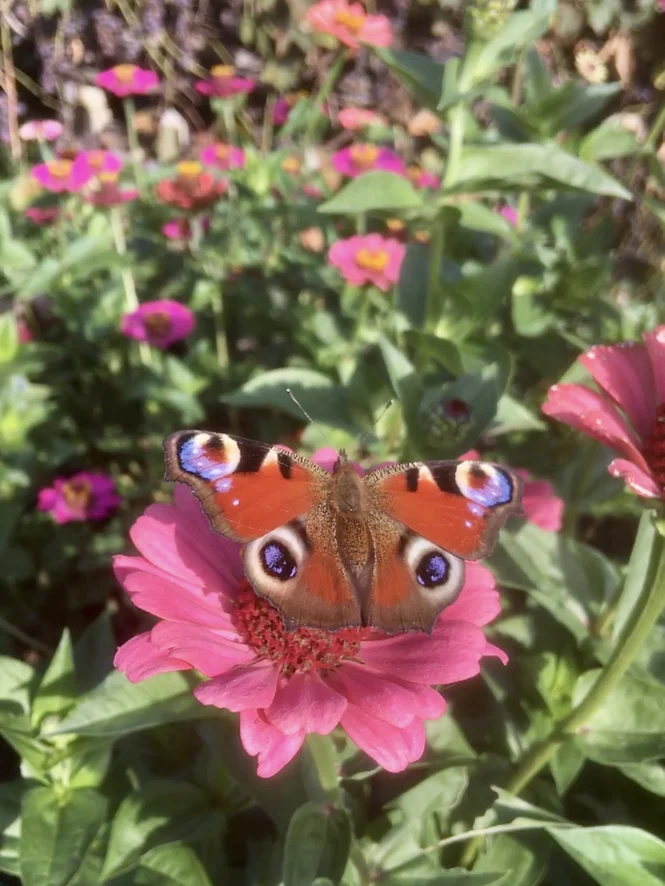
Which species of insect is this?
Aglais io
